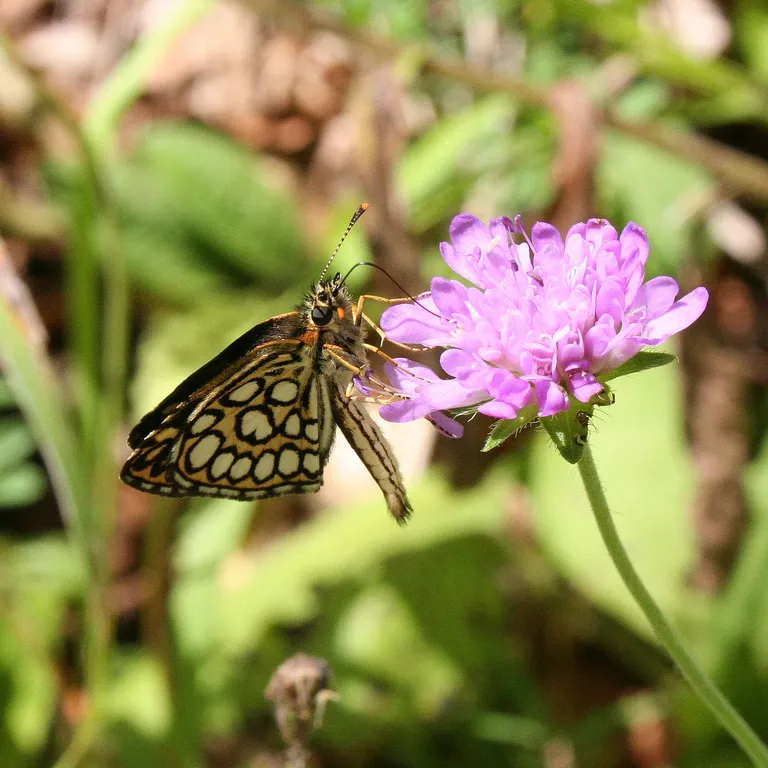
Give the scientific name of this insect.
Heteropterus morpheus
